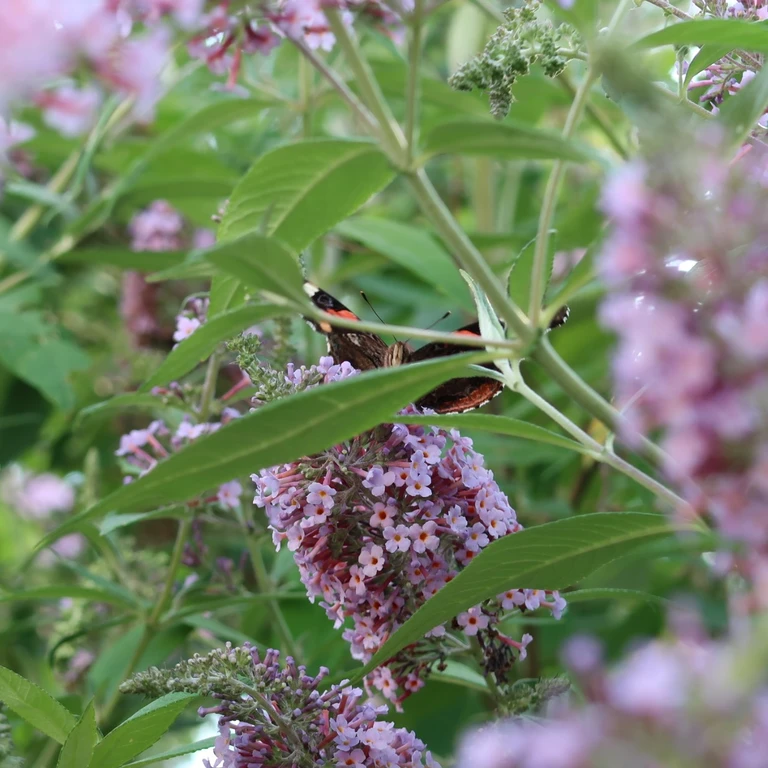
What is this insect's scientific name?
Vanessa atalanta
